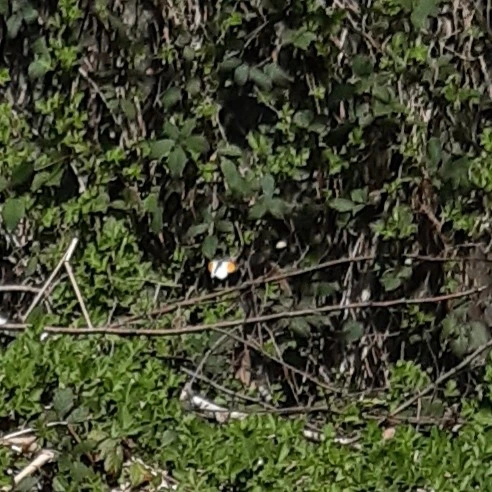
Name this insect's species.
Anthocharis cardamines
